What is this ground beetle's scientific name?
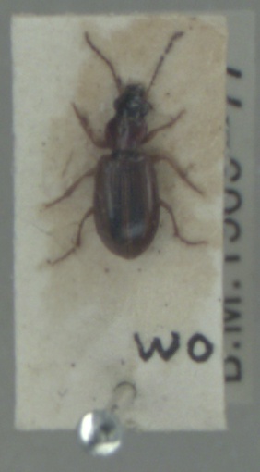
Dicheirotrichus placidus
